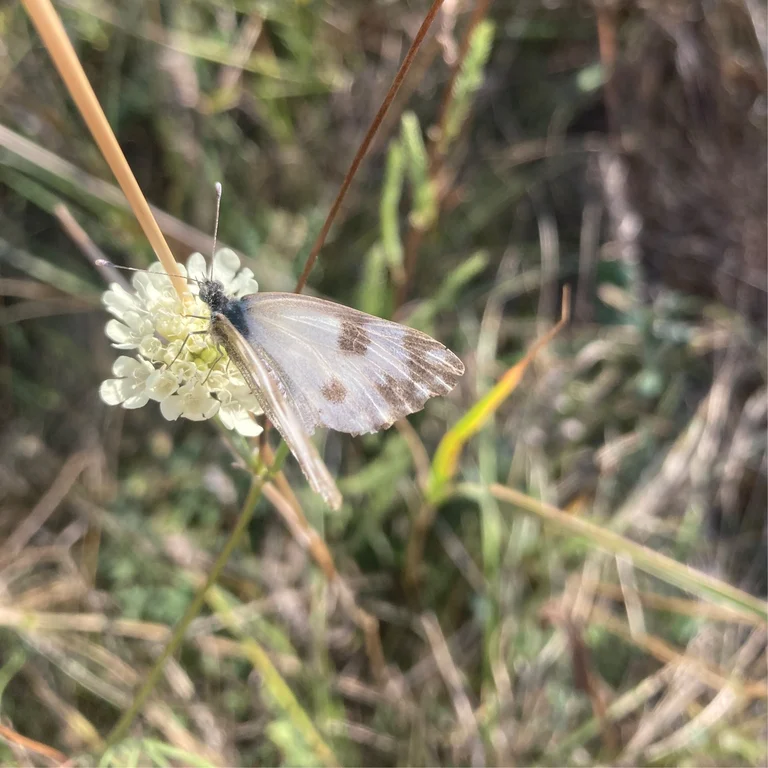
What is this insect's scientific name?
Pontia edusa
